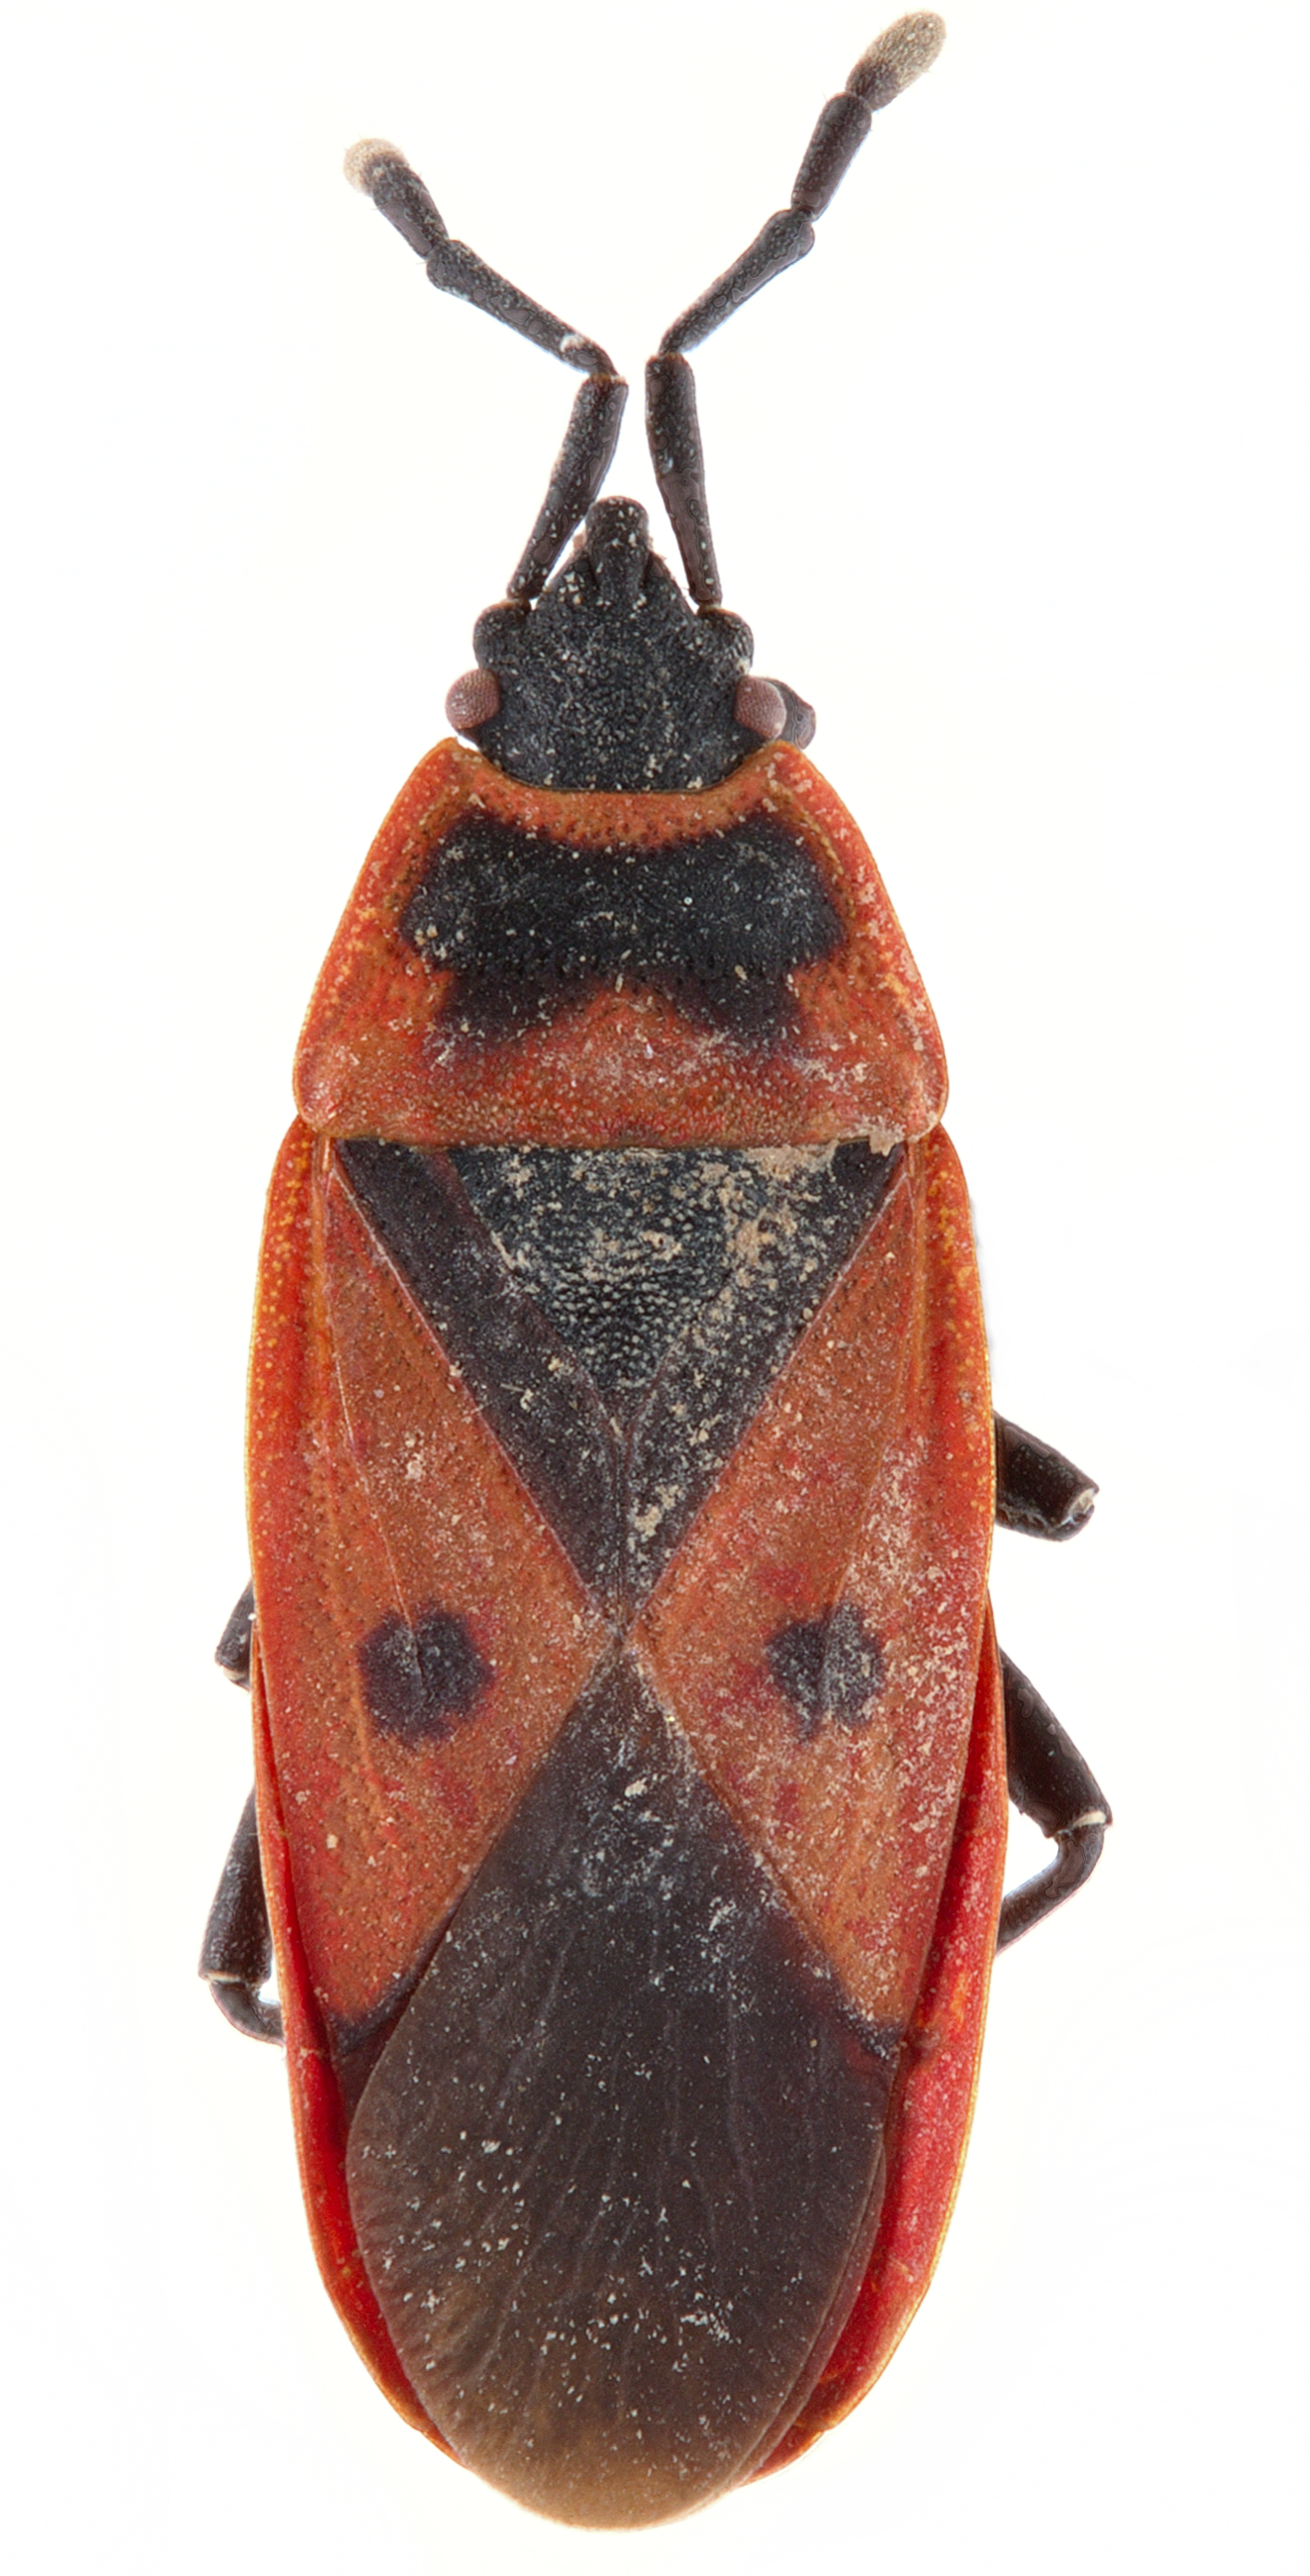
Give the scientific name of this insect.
Scantius aegyptius
